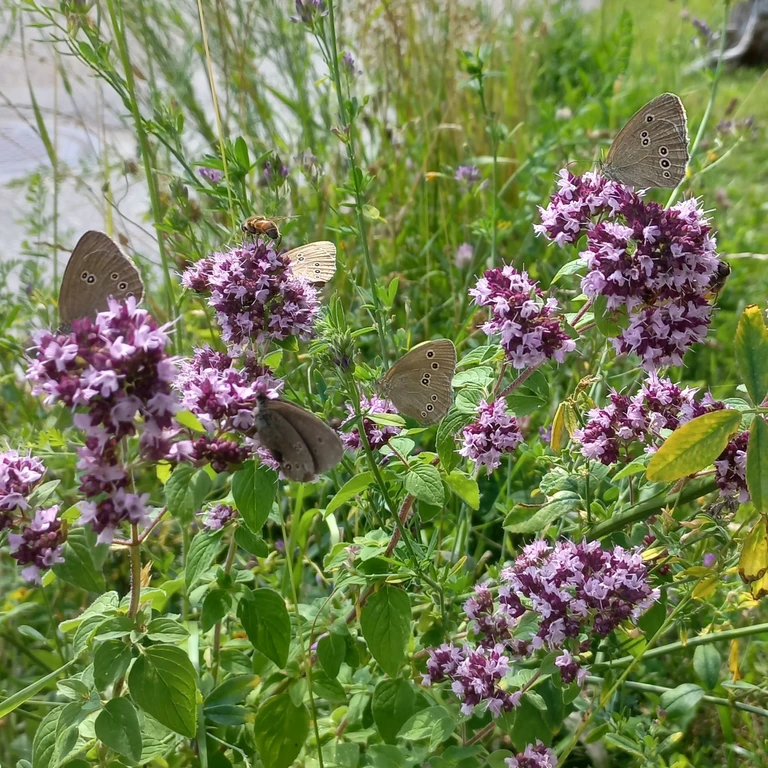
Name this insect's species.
Aphantopus hyperantus
